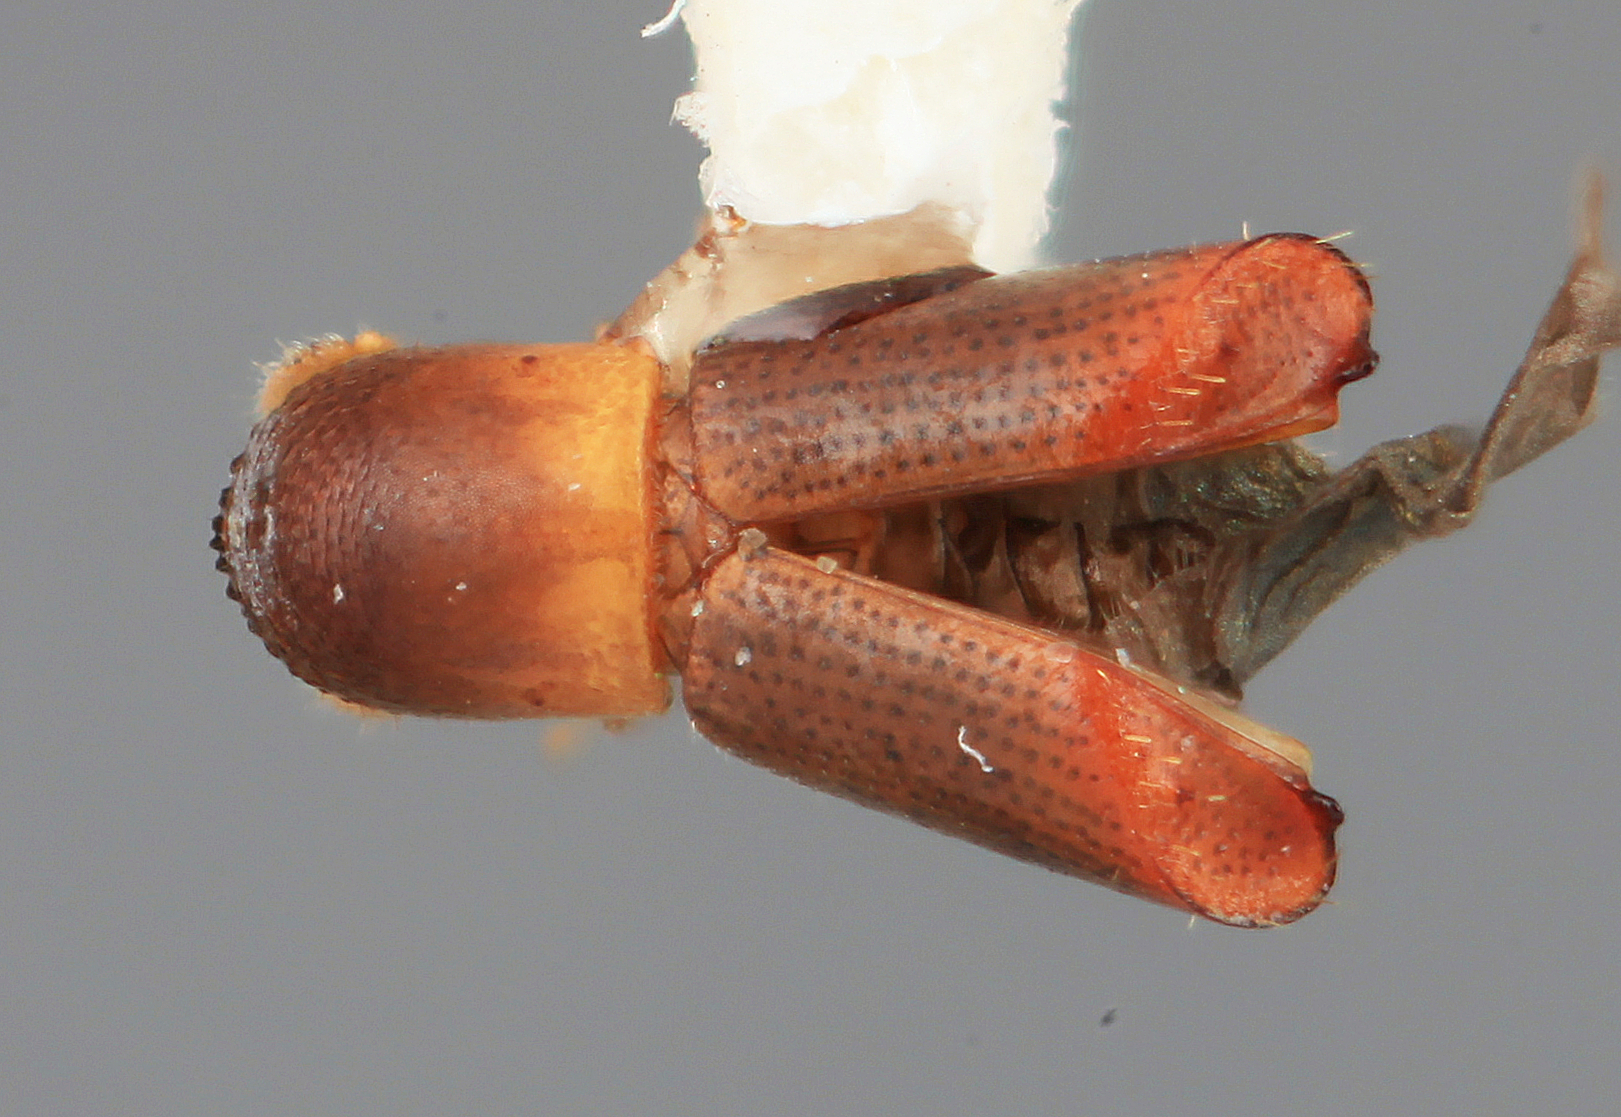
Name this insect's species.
Monarthrum infradentatum
